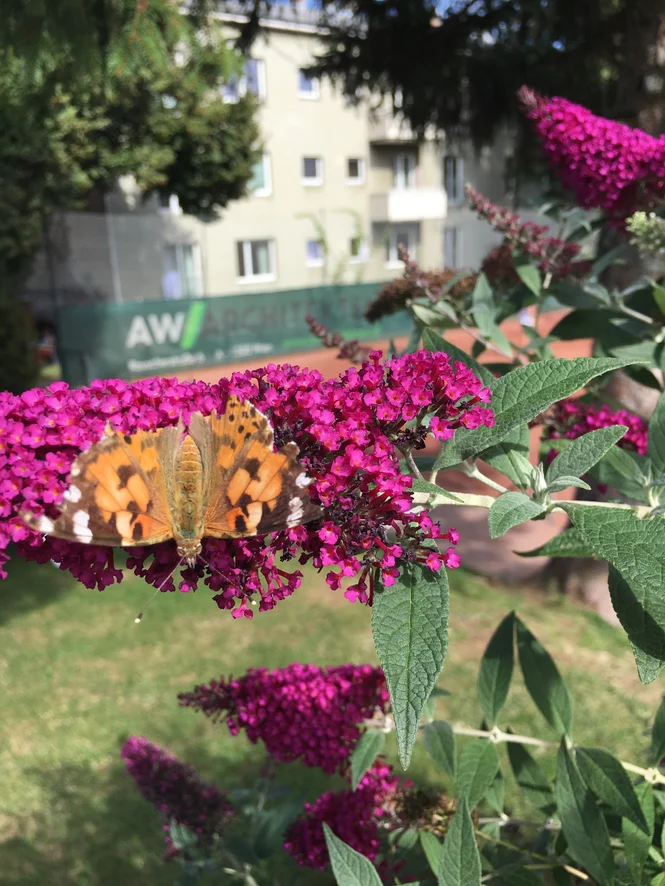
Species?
Vanessa cardui
